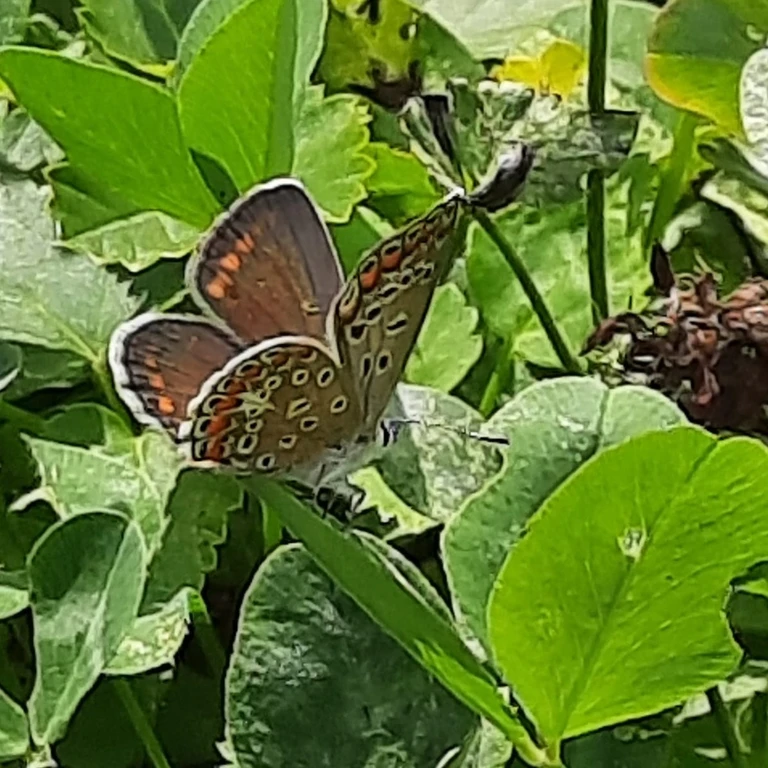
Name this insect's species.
Polyommatus icarus
